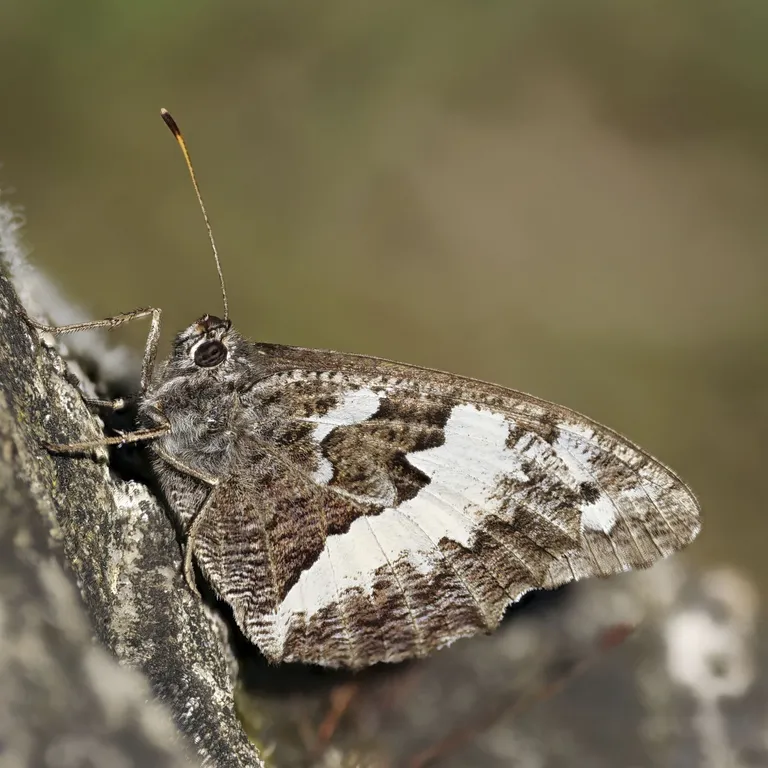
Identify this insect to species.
Brintesia circe
